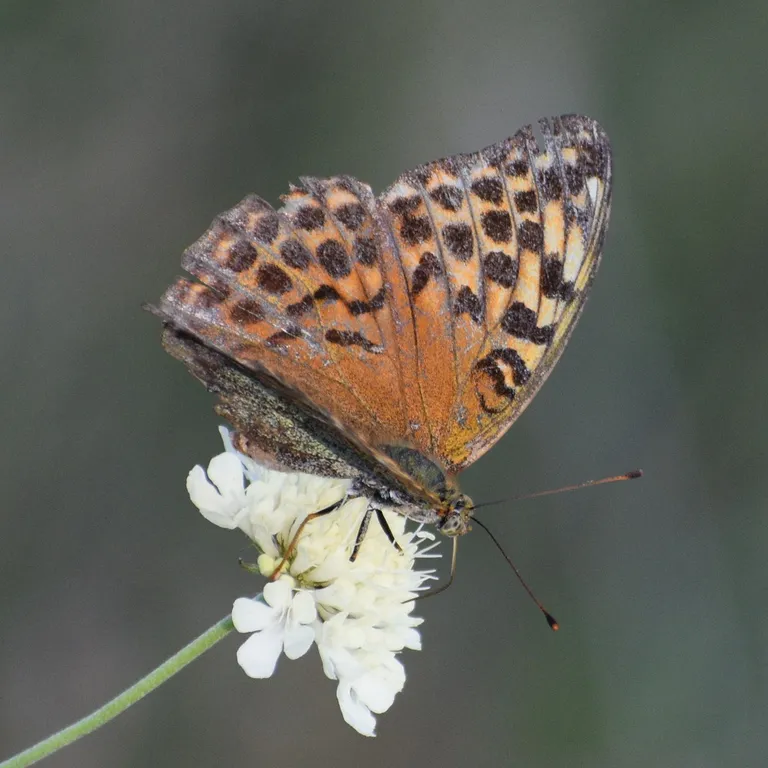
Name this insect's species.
Argynnis paphia
